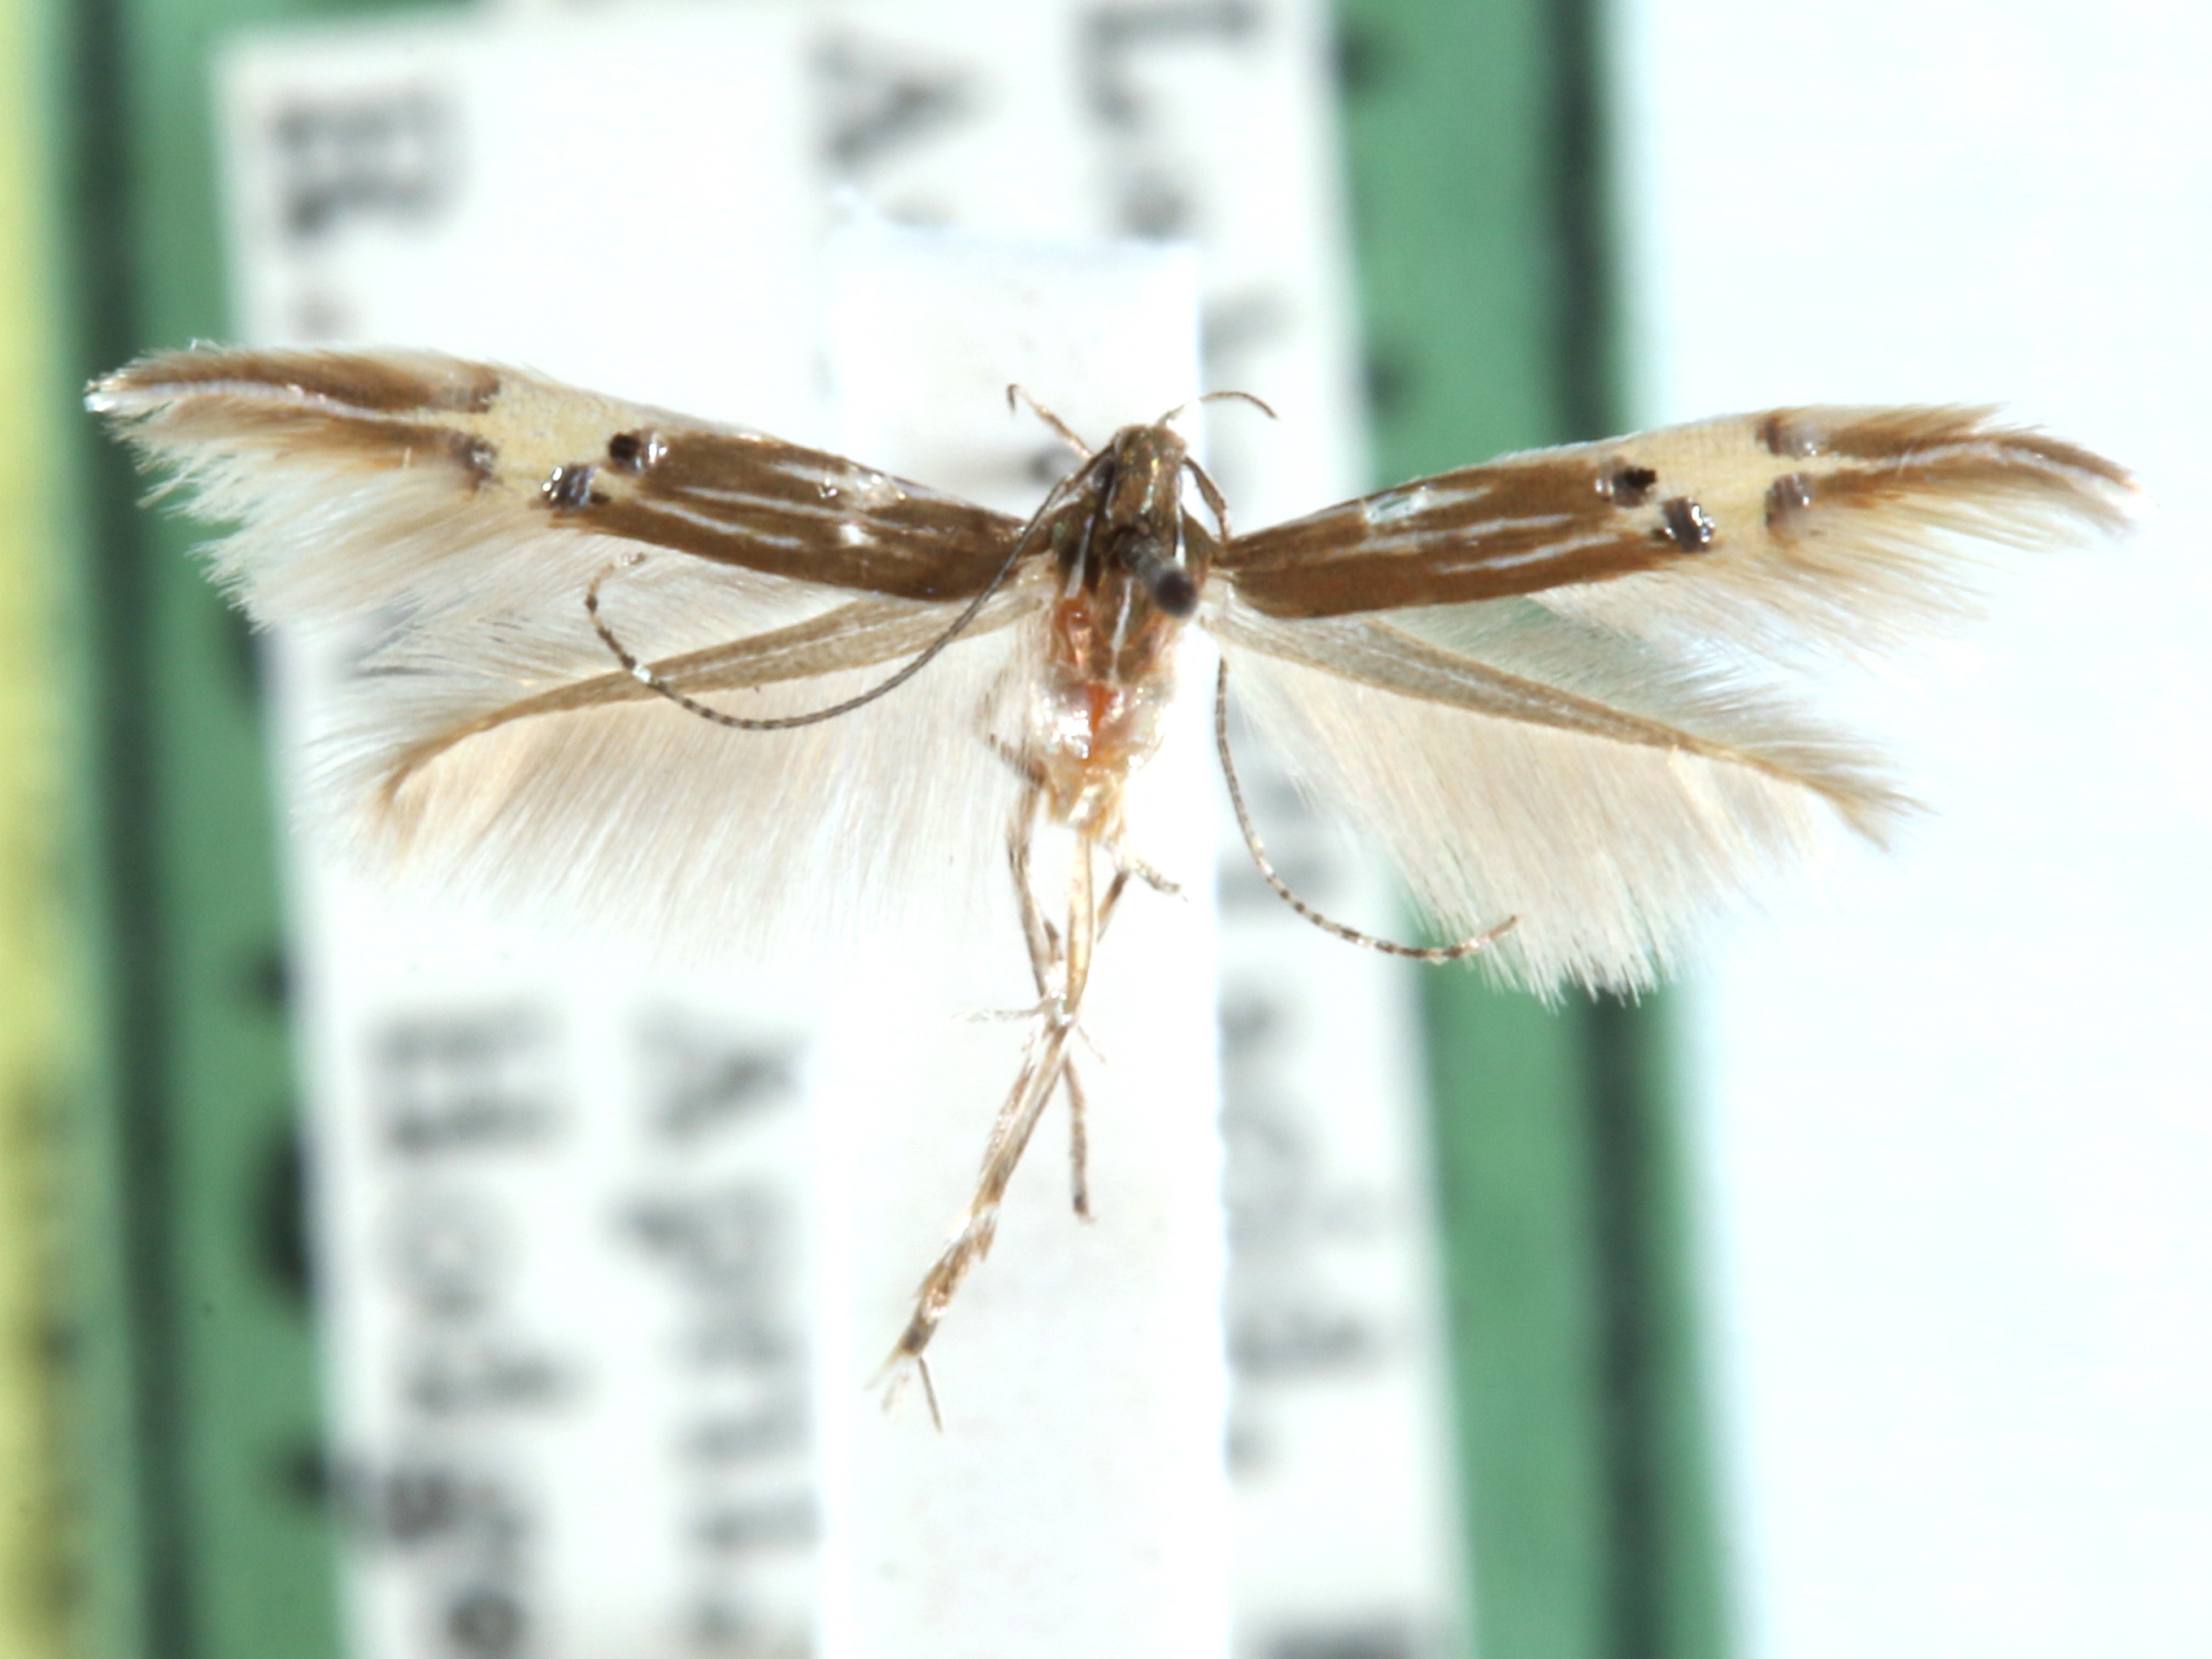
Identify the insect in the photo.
Cosmopterix floridanella
